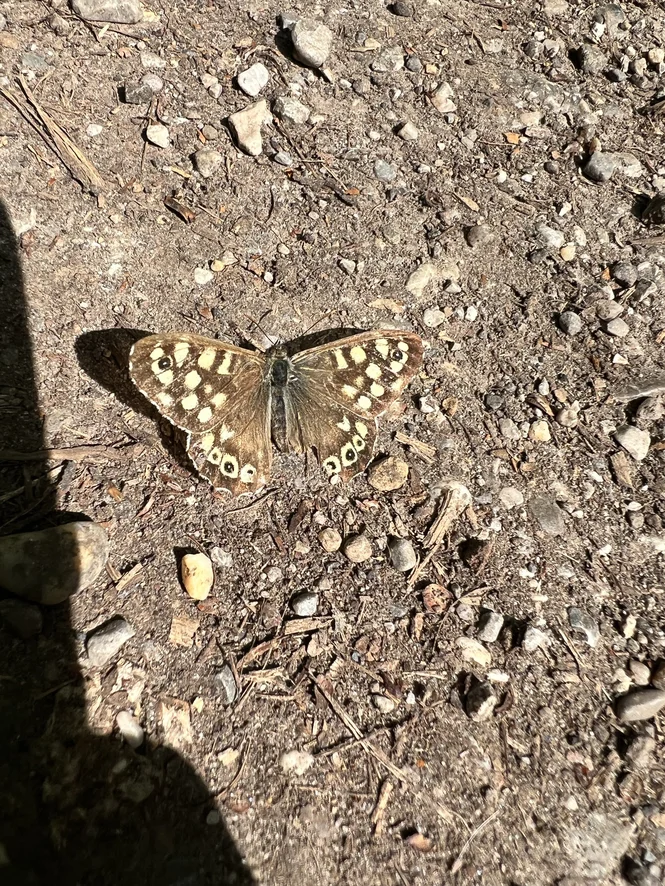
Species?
Pararge aegeria
